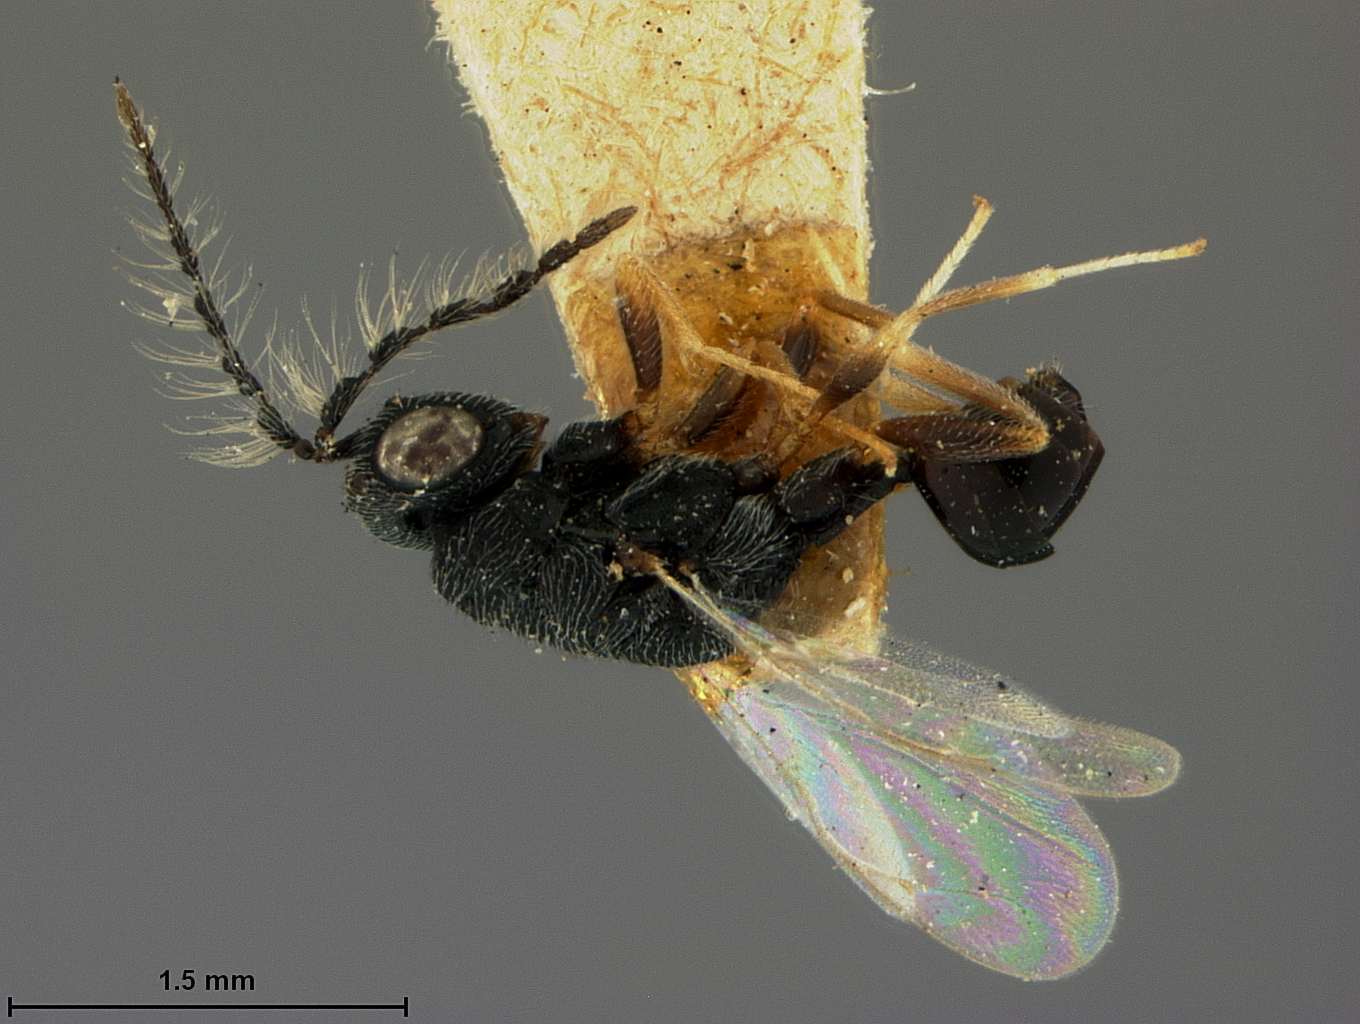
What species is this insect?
Eurytoma phloeosini
